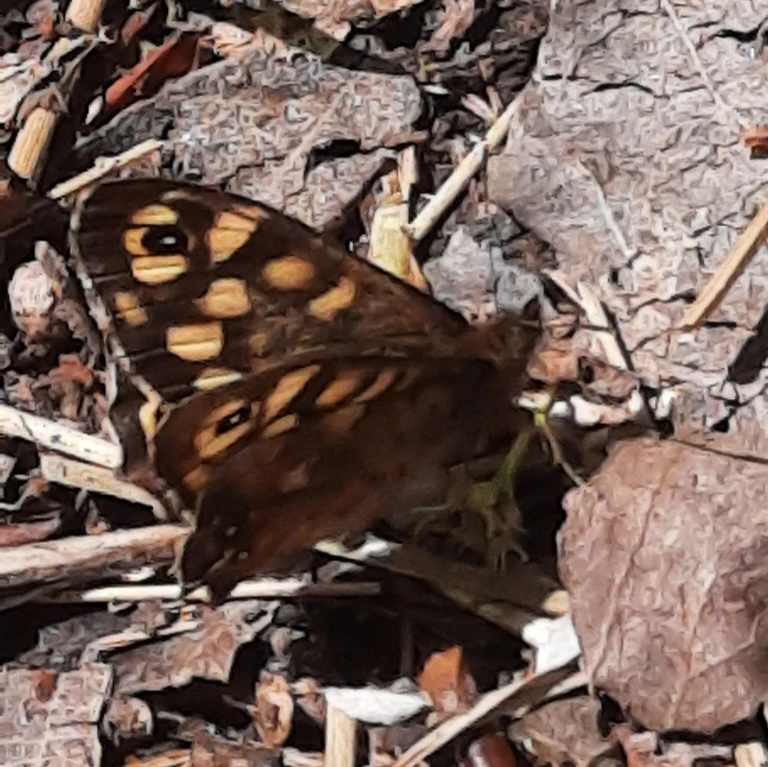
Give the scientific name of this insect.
Pararge aegeria
